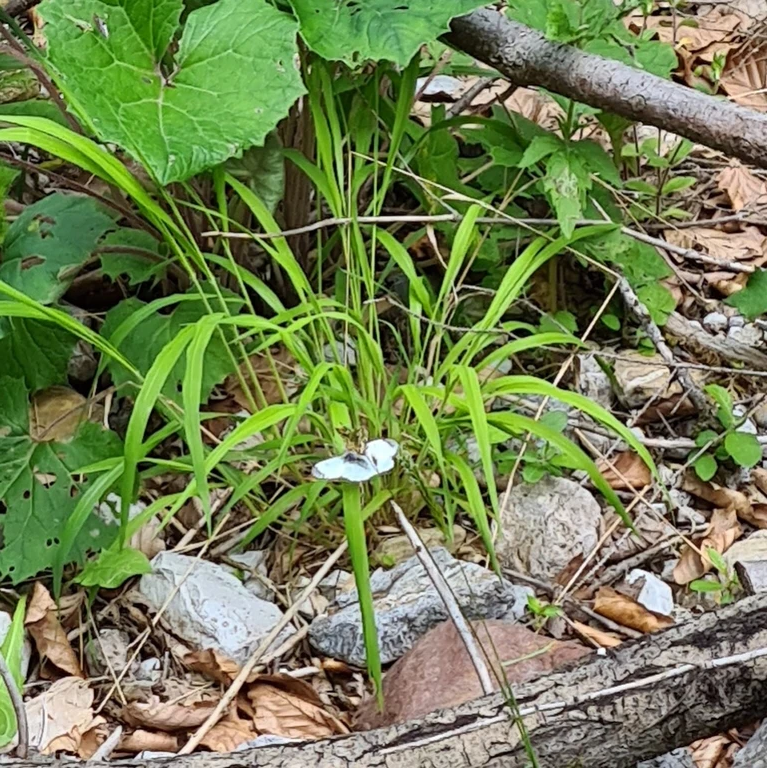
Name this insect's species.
Anthocharis cardamines
